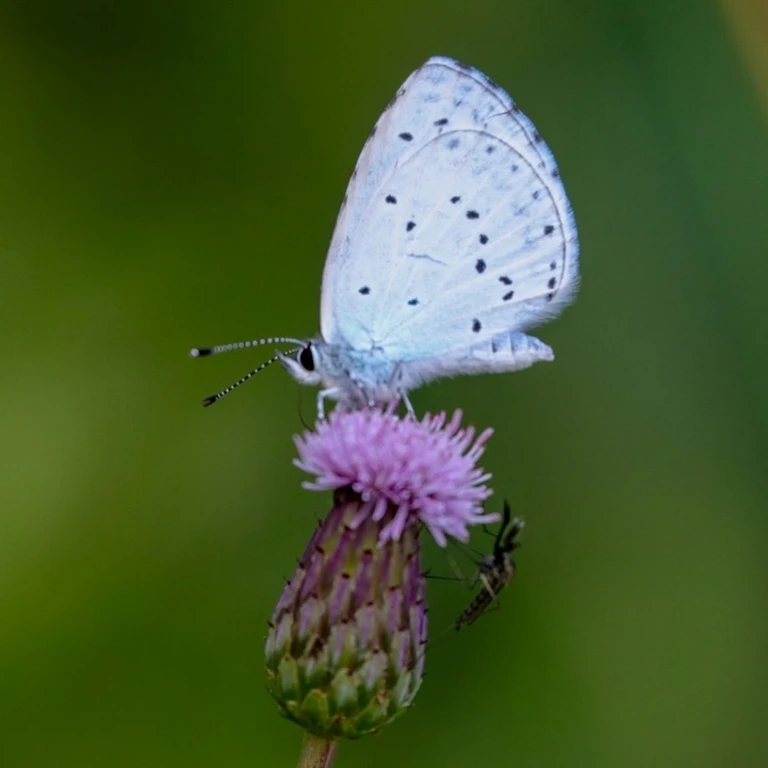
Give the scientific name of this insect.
Celastrina argiolus
